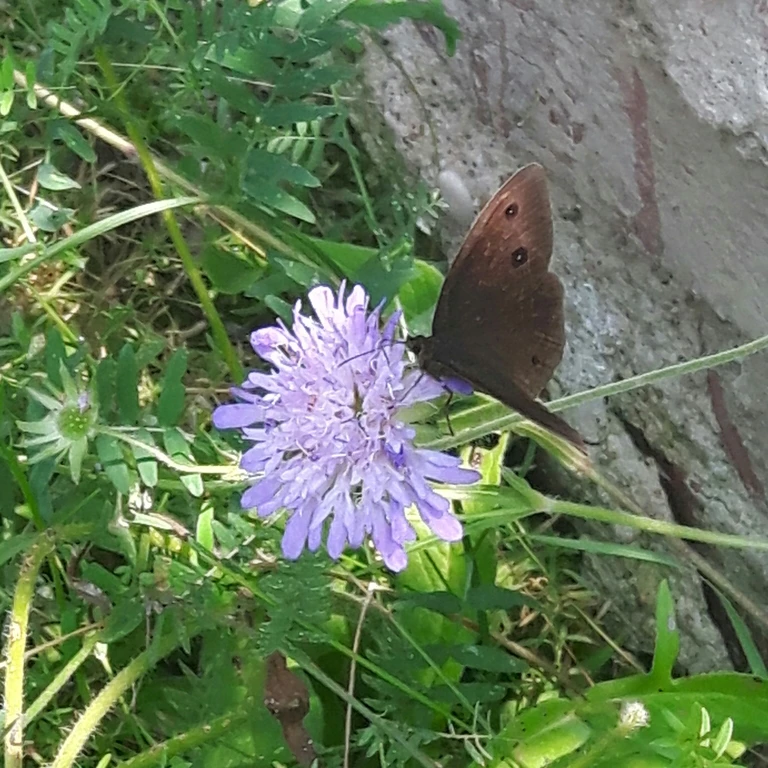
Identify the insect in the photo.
Minois dryas
